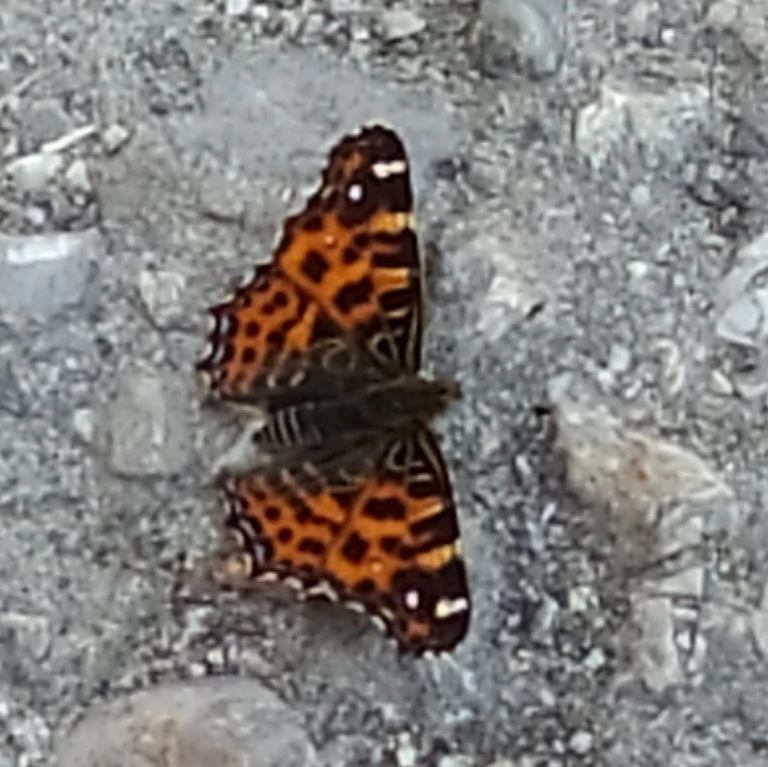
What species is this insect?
Araschnia levana
